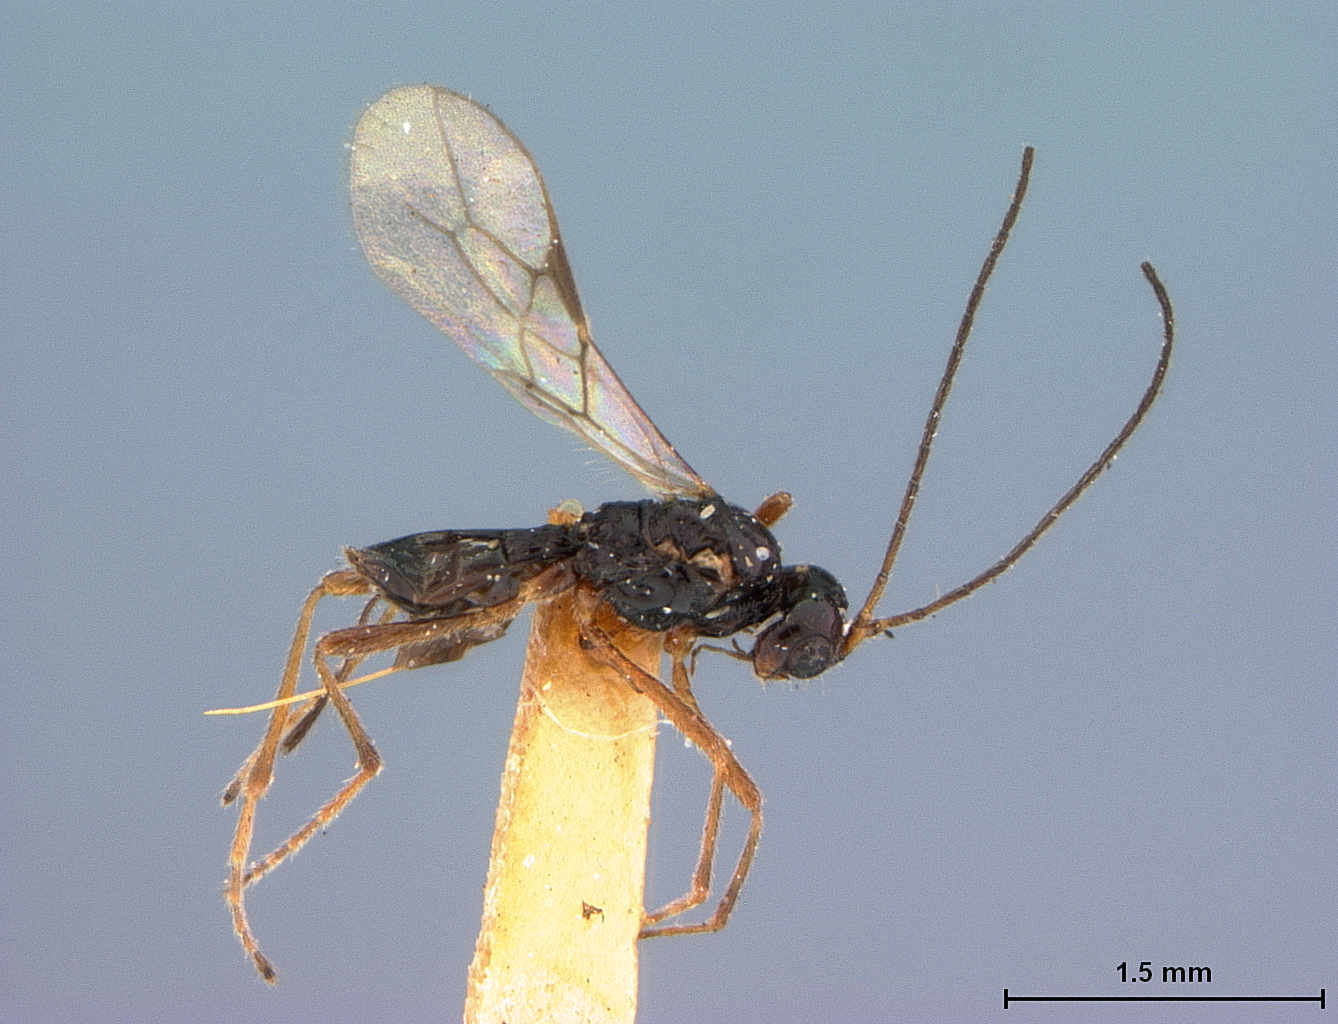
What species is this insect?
Phaenocarpa reticulata
